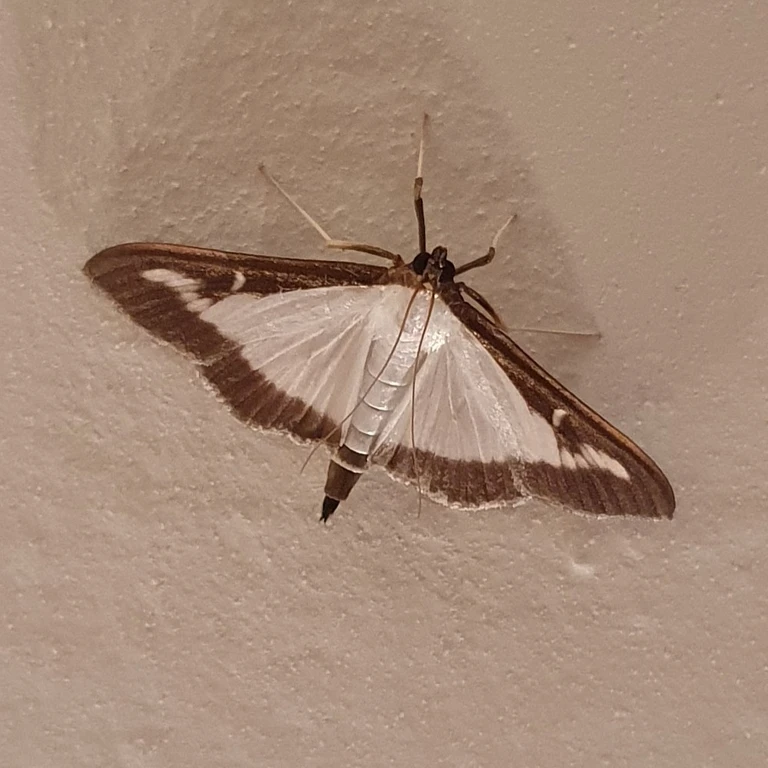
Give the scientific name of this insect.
Cydalima perspectalis
